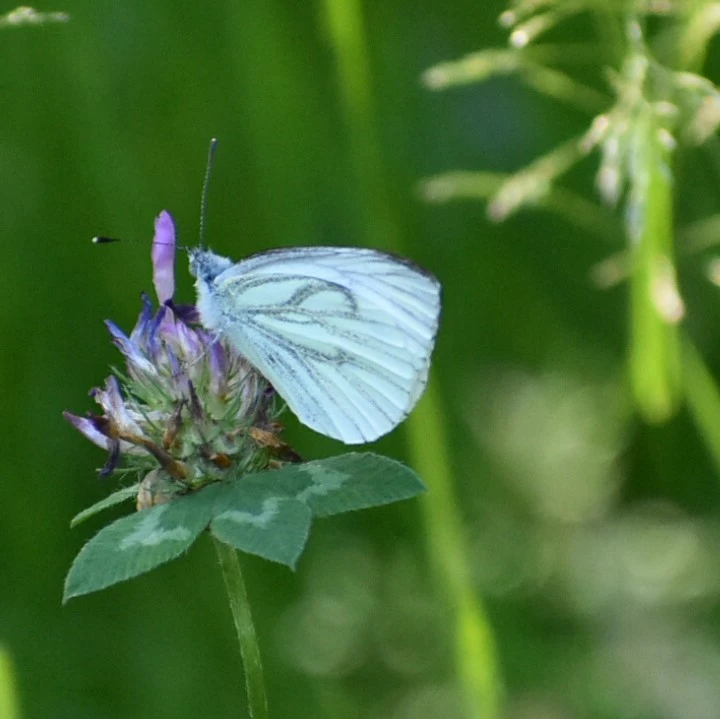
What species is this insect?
Pieris napi
